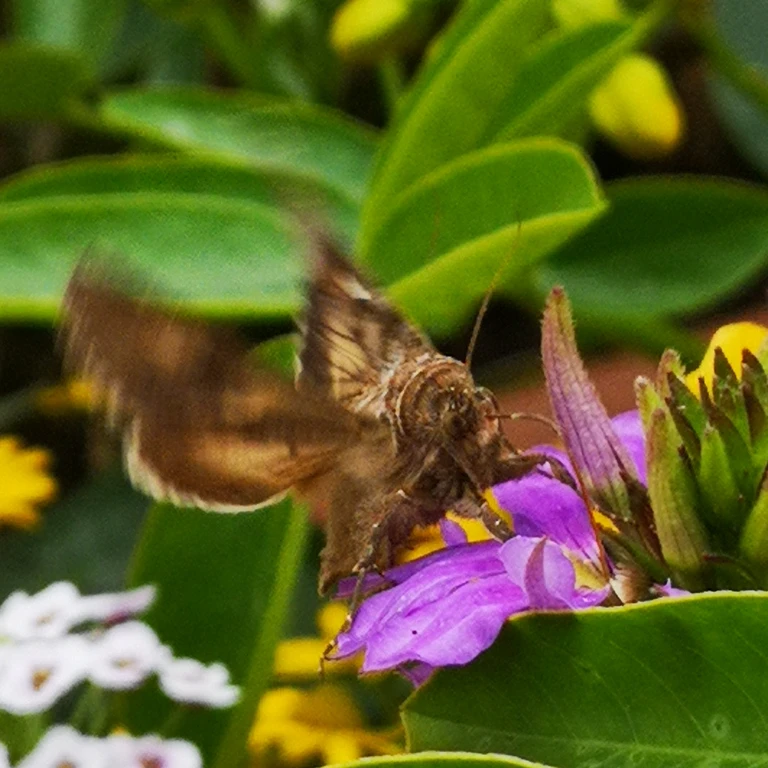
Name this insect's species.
Autographa gamma
